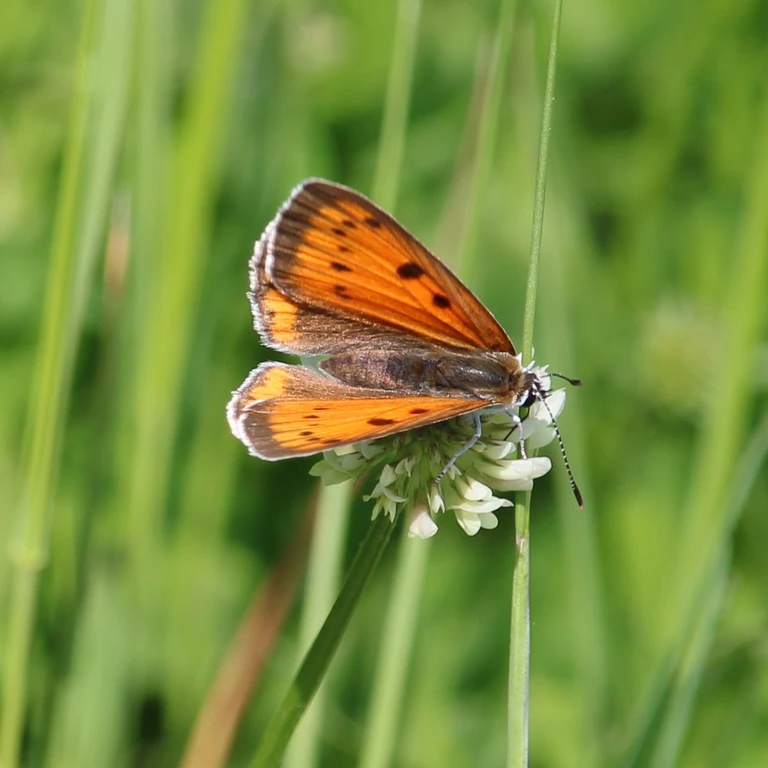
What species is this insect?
Lycaena dispar
